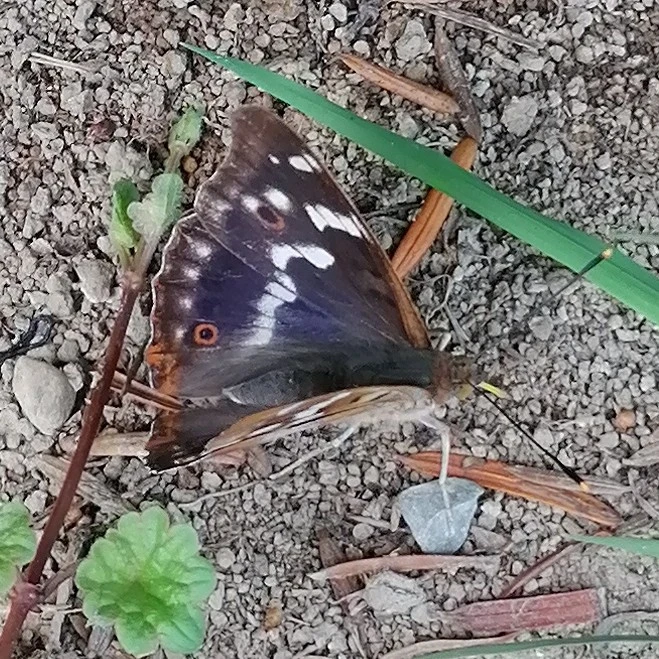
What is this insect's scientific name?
Apatura ilia
